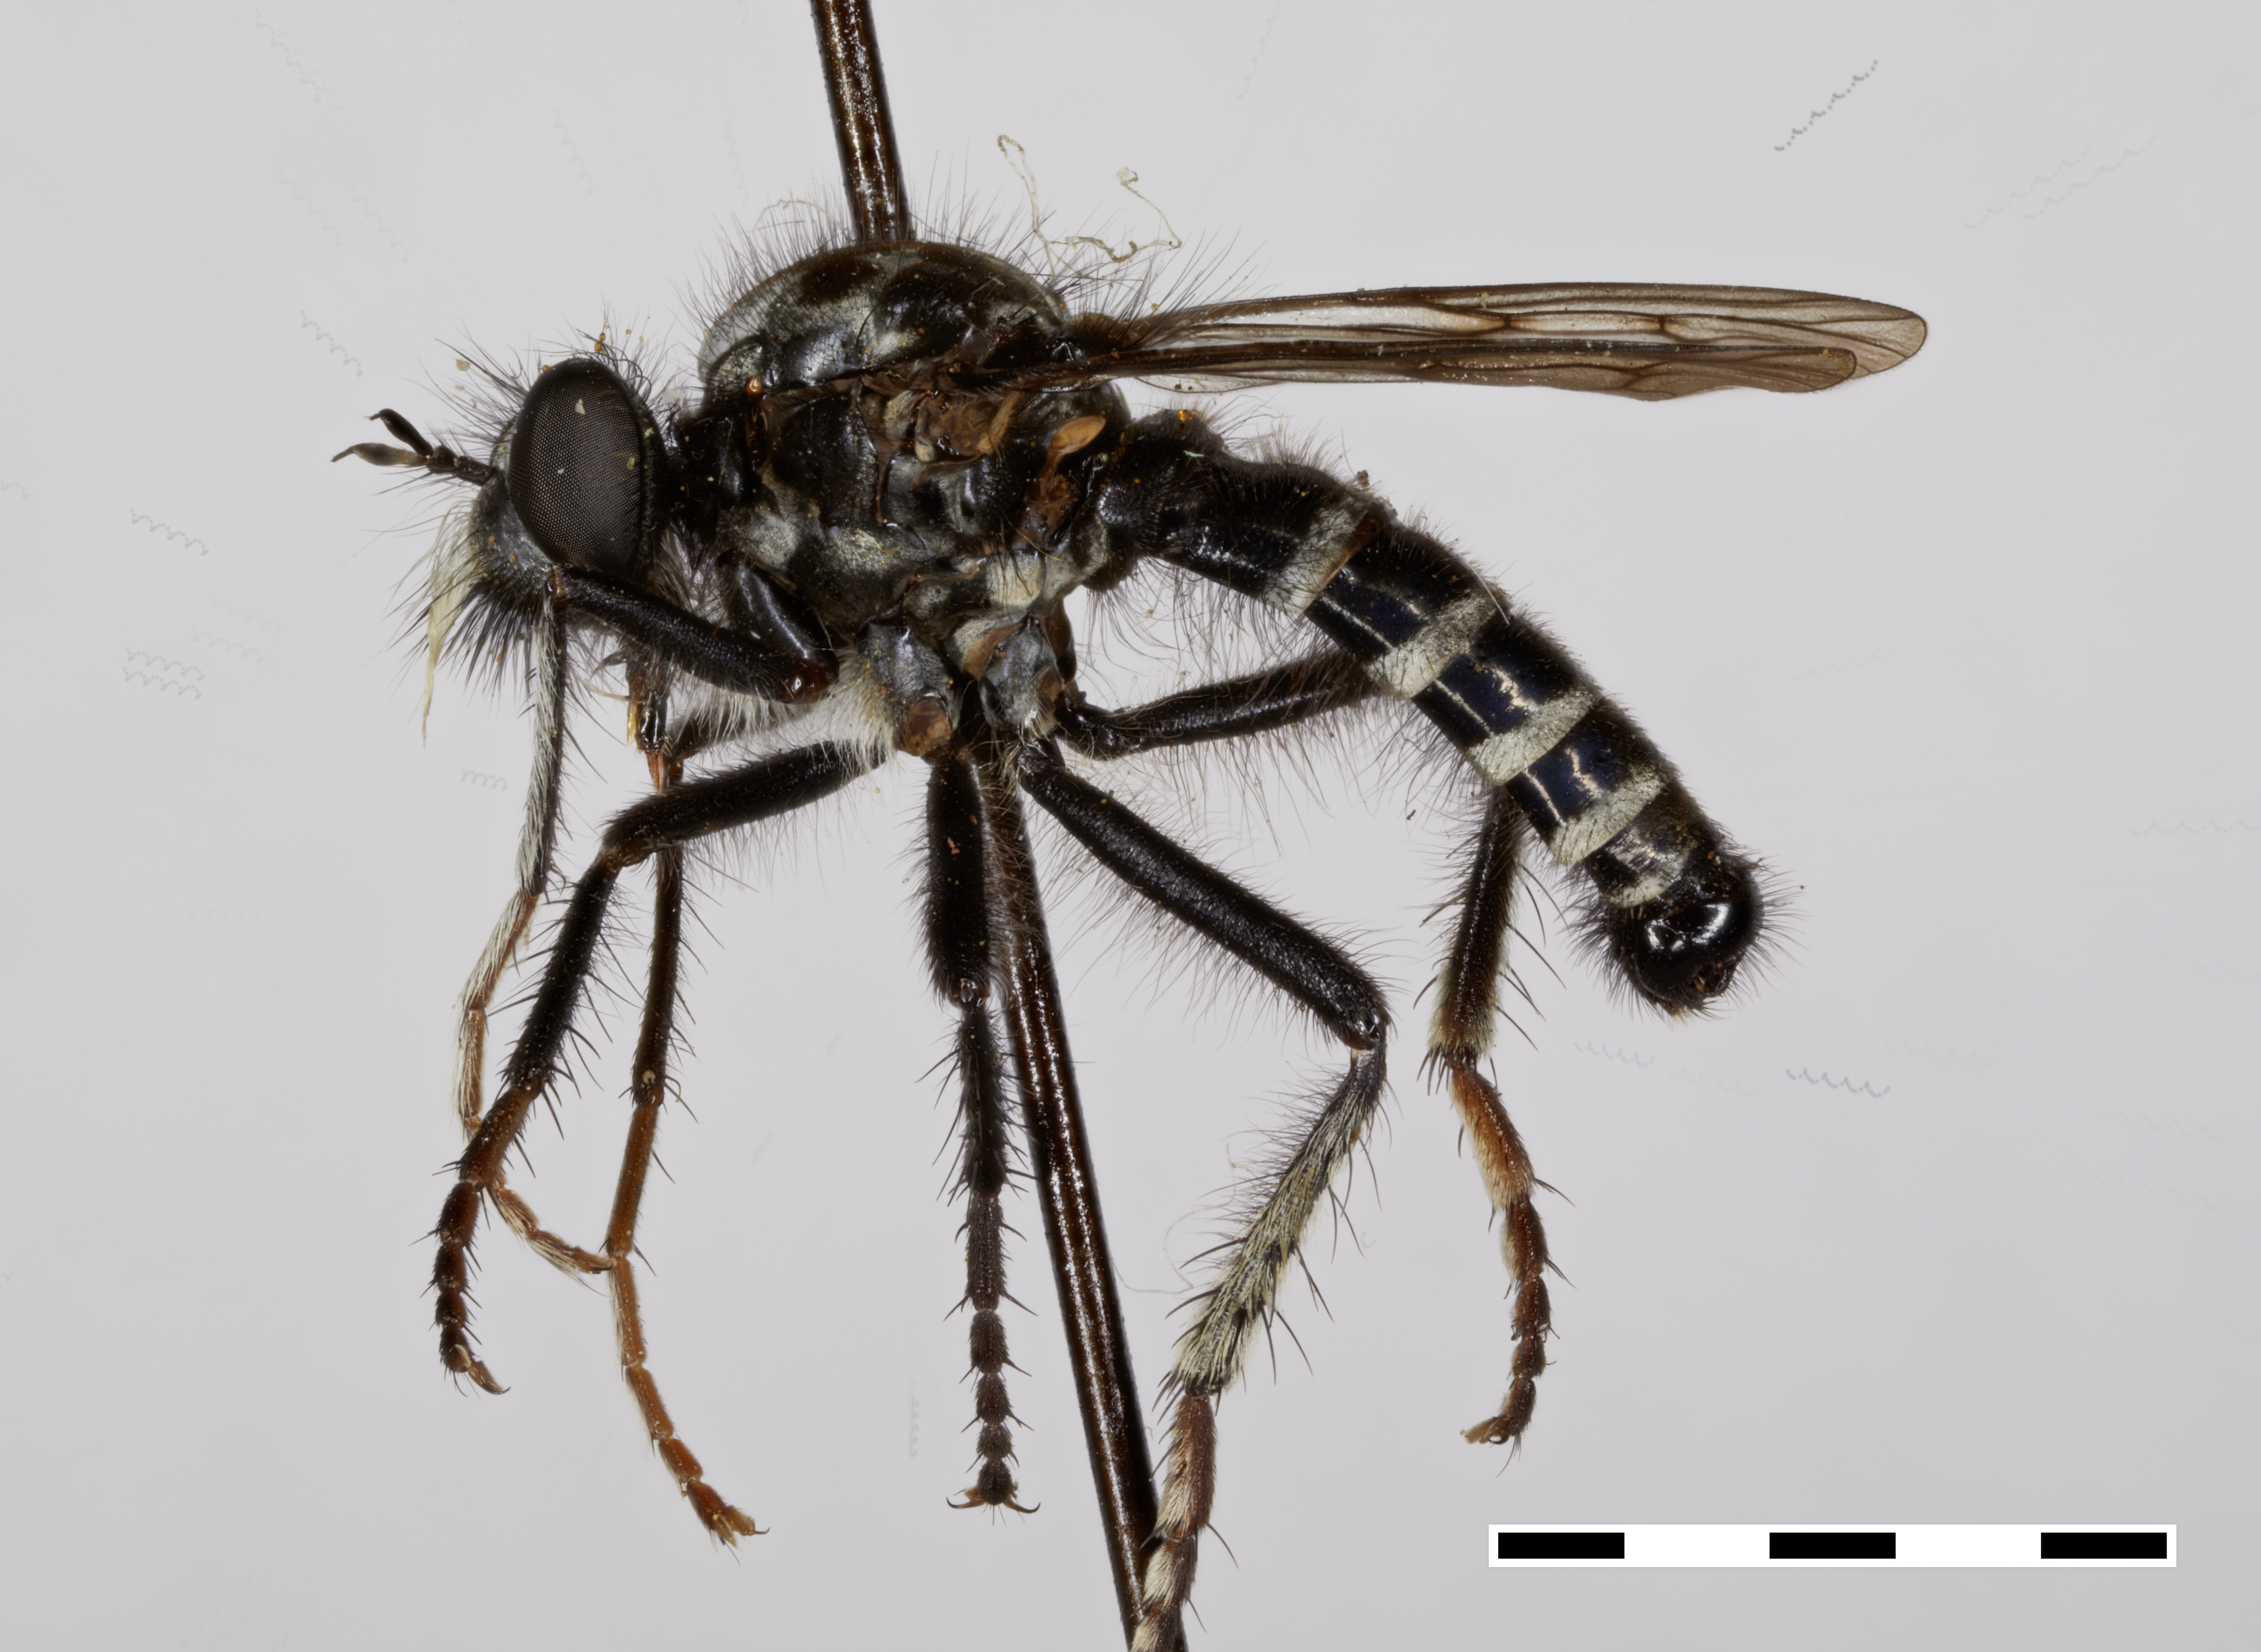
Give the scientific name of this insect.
Cyrtopogon tacomae
